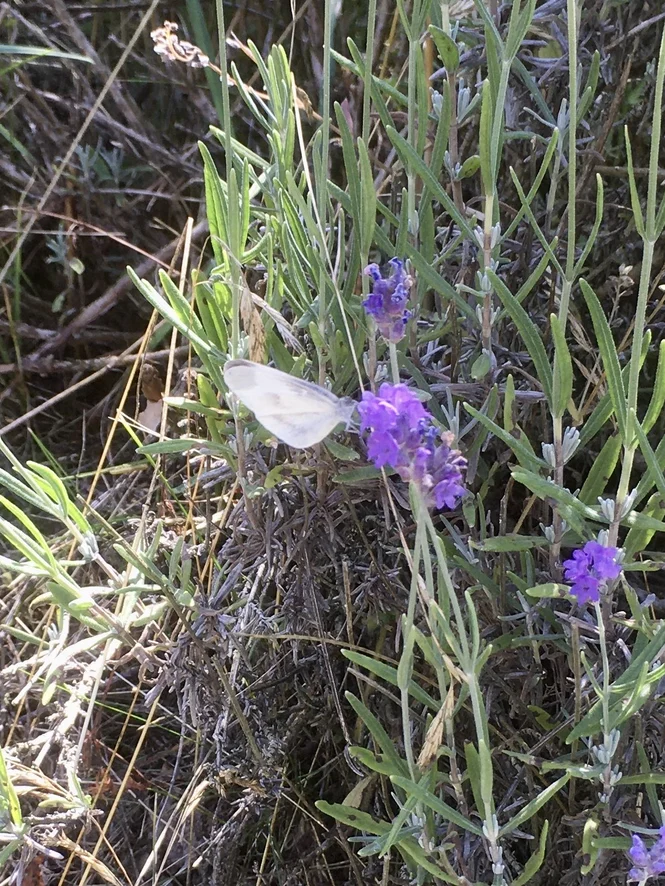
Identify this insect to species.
Leptidea sinapis/juvernica
